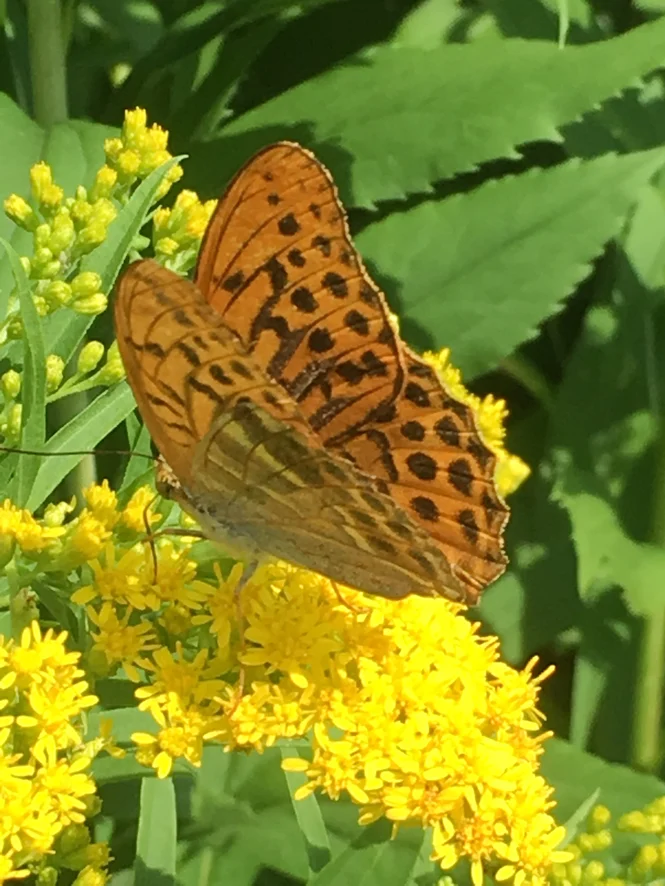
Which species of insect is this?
Argynnis paphia
